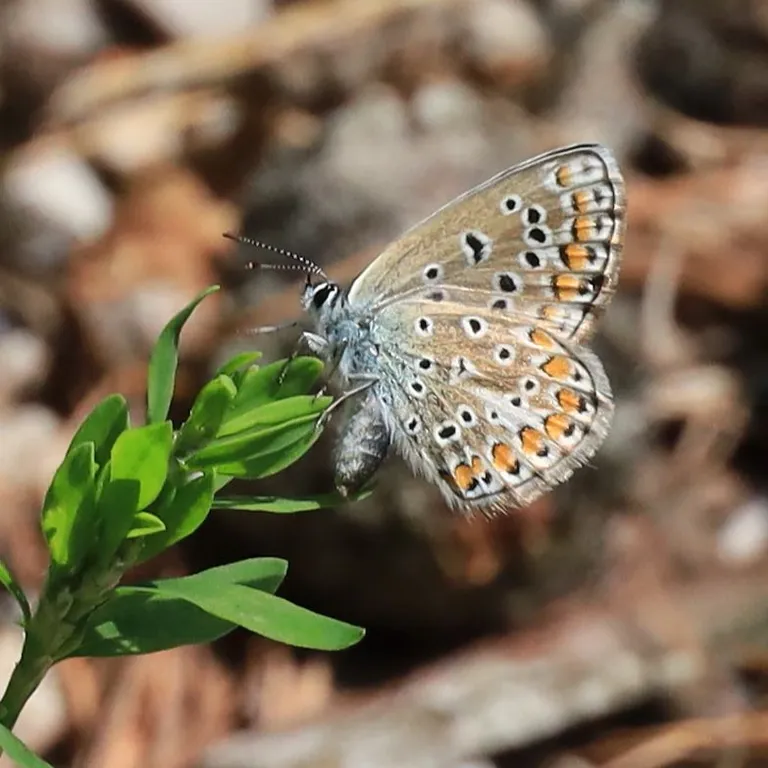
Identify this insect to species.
Polyommatus icarus
